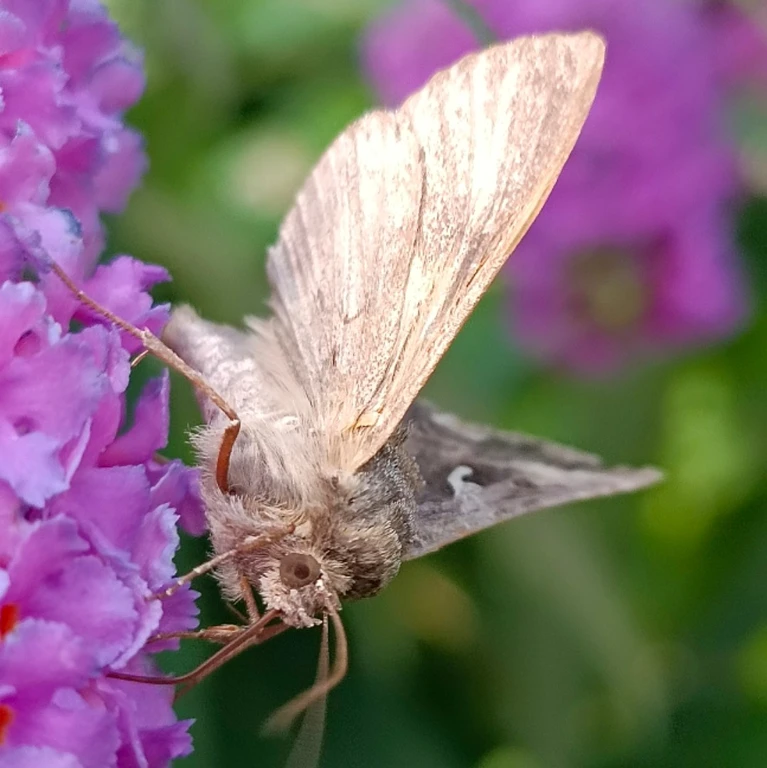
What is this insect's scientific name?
Autographa gamma
